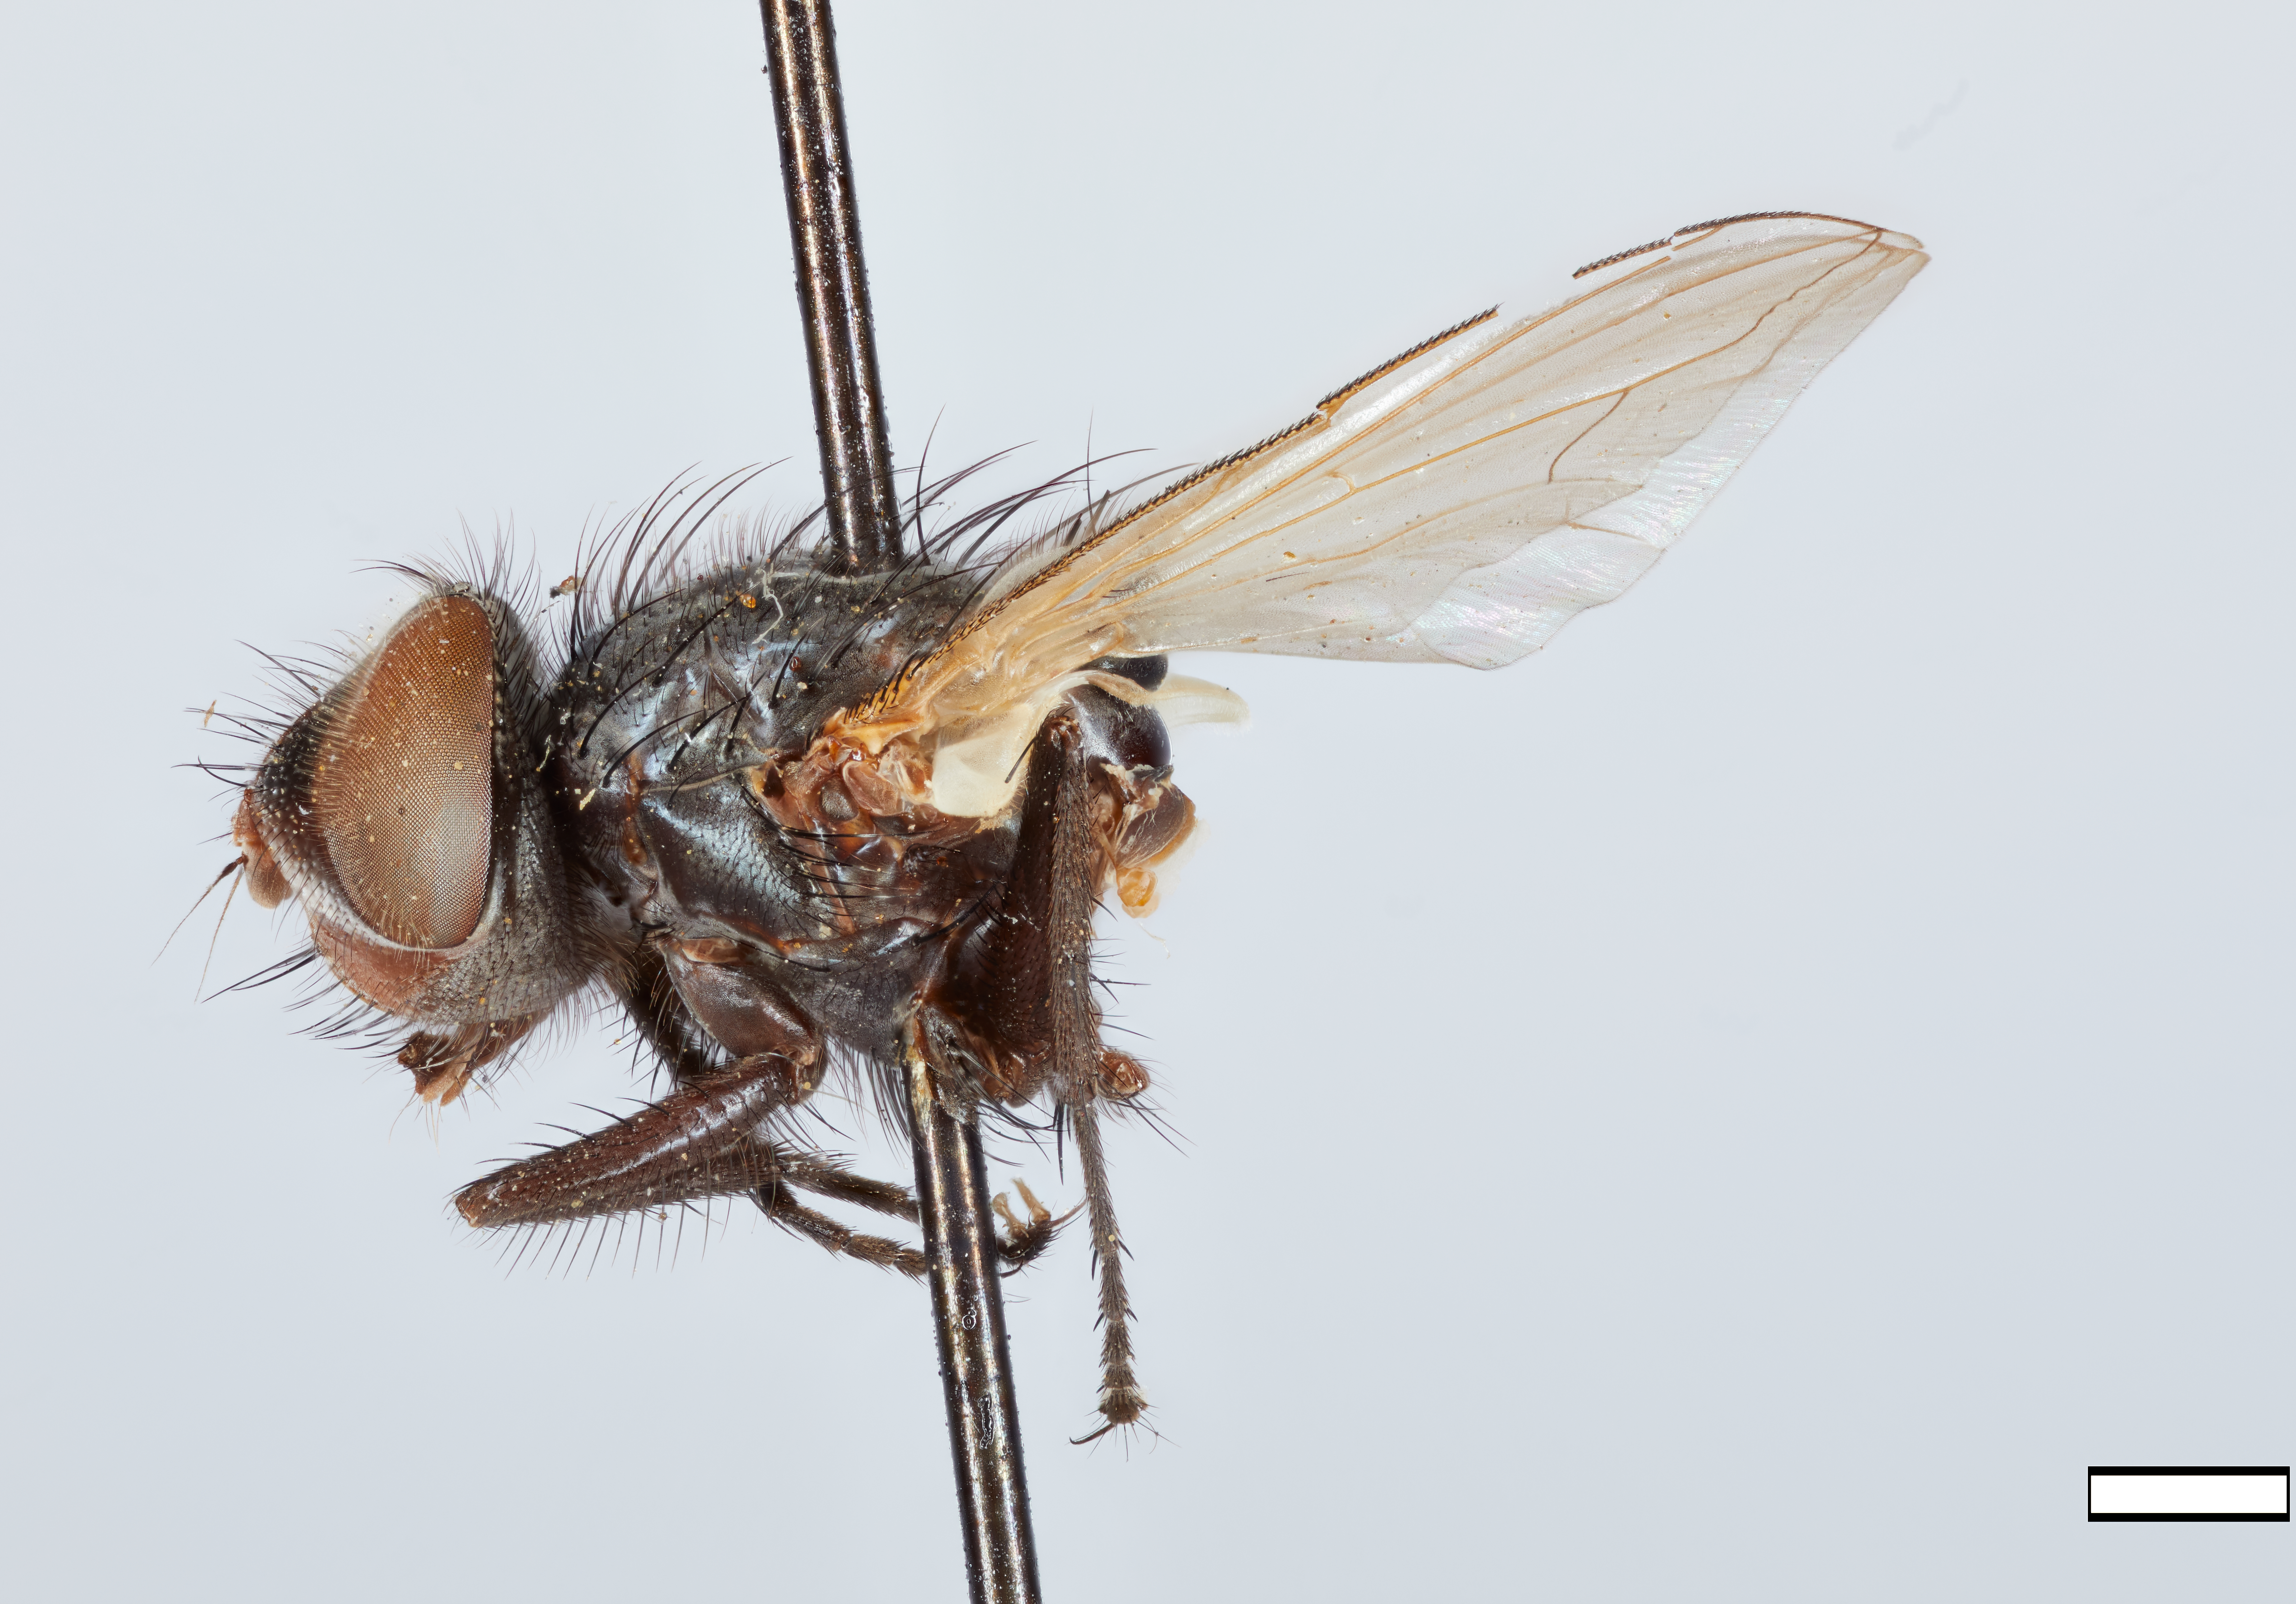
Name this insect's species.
Ennyomma neomexicana
